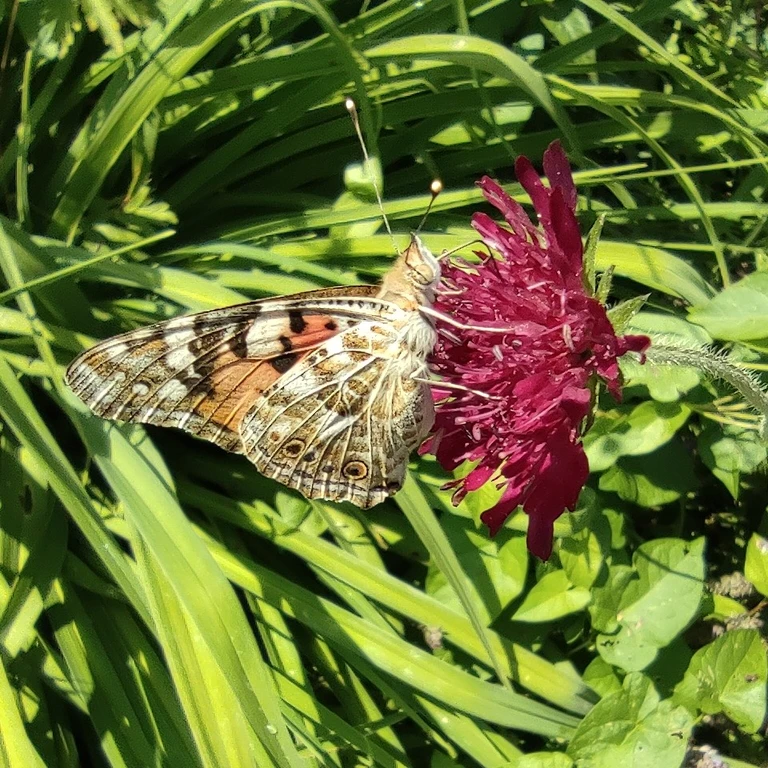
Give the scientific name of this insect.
Vanessa cardui
